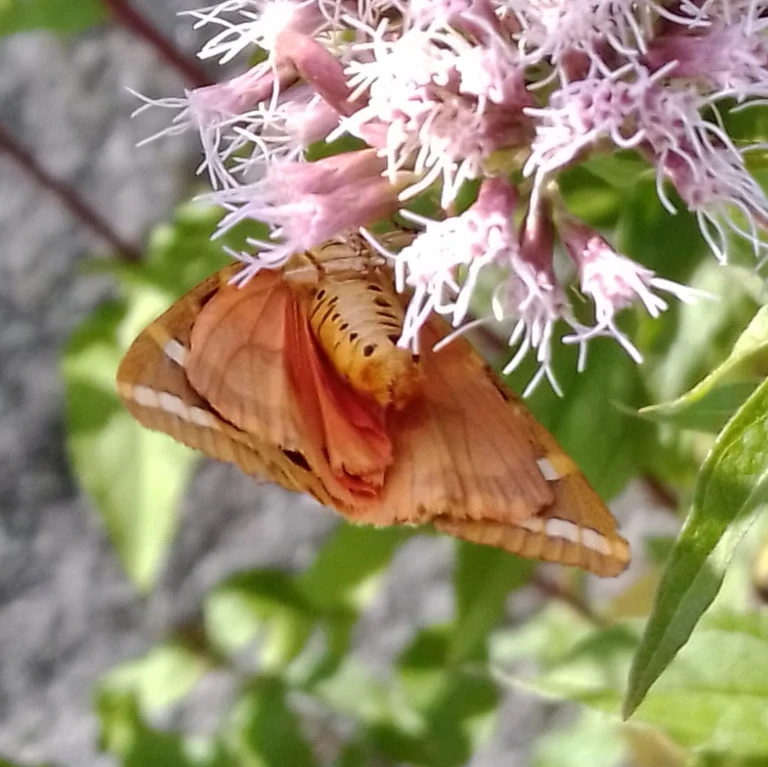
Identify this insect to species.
Euplagia quadripunctaria
